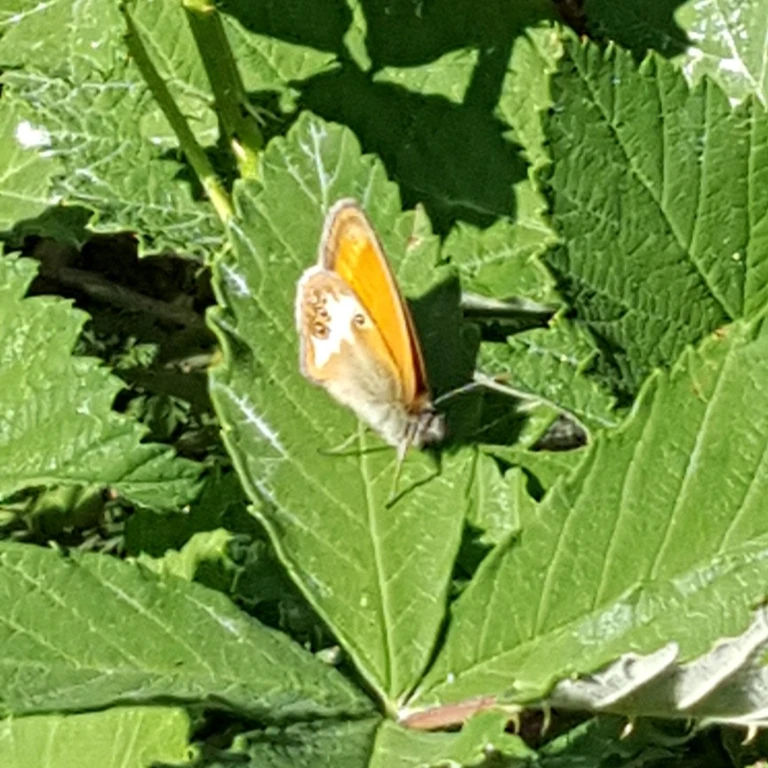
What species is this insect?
Coenonympha arcania
